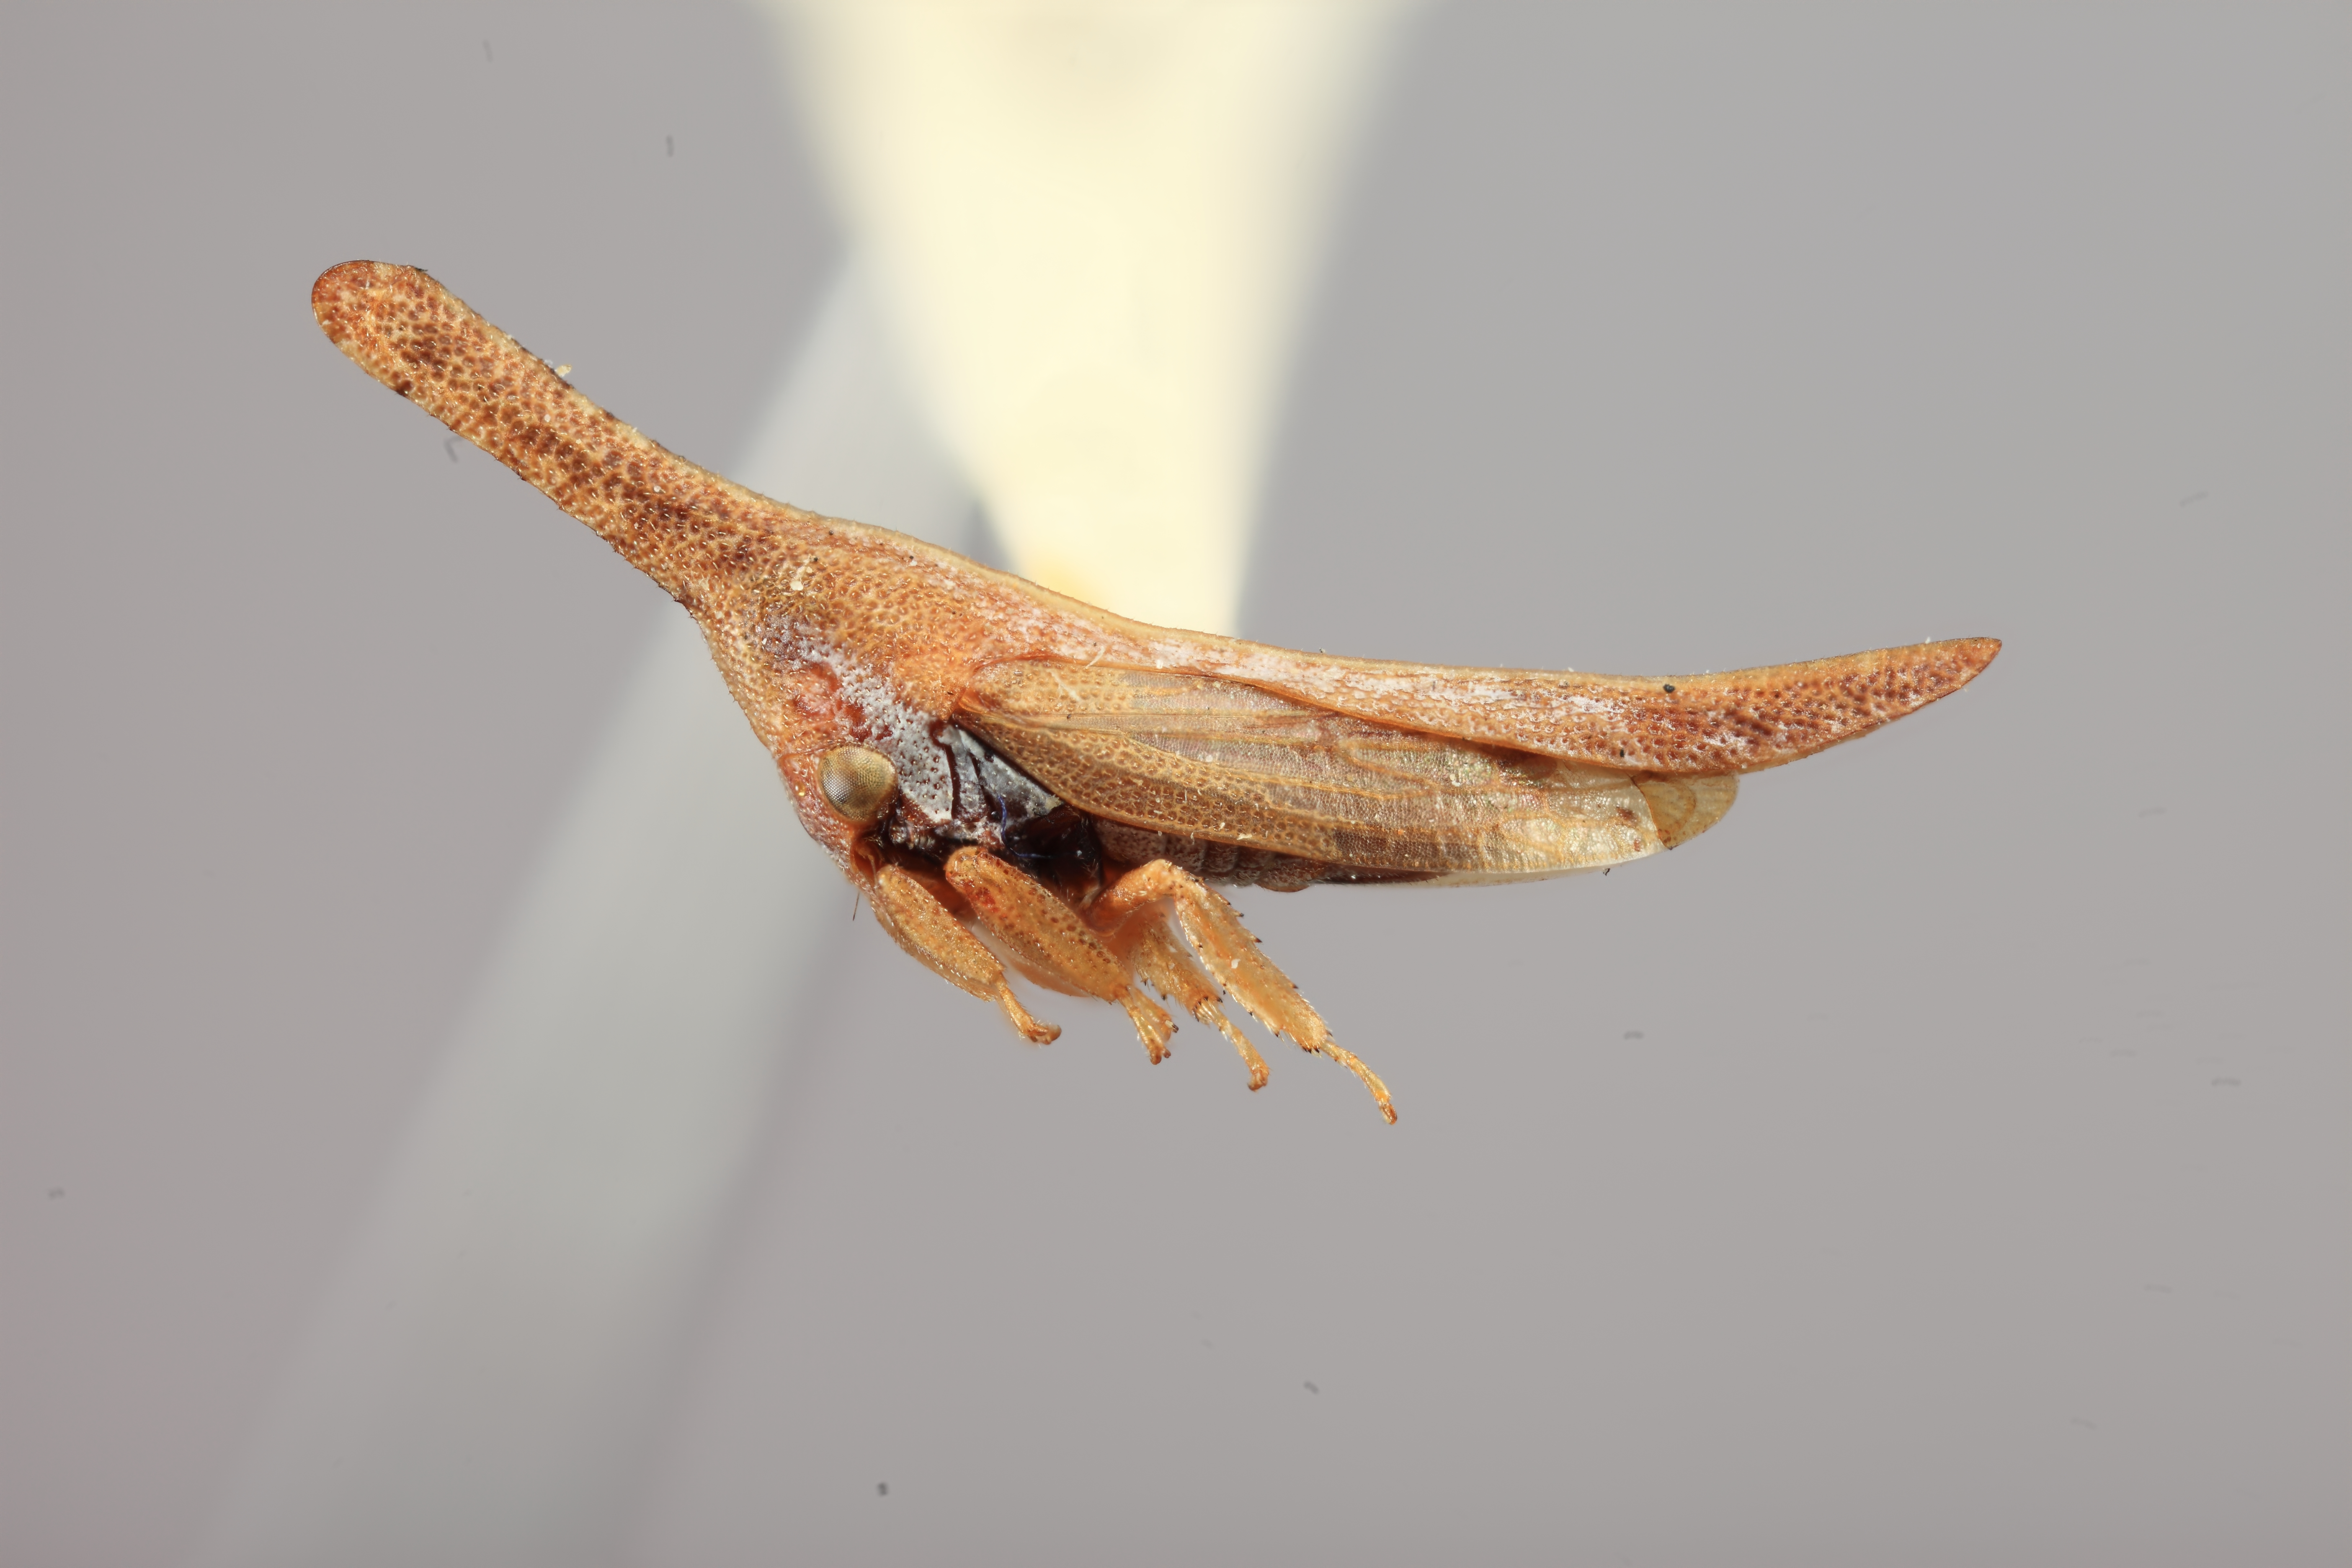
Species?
Philya lowryi
